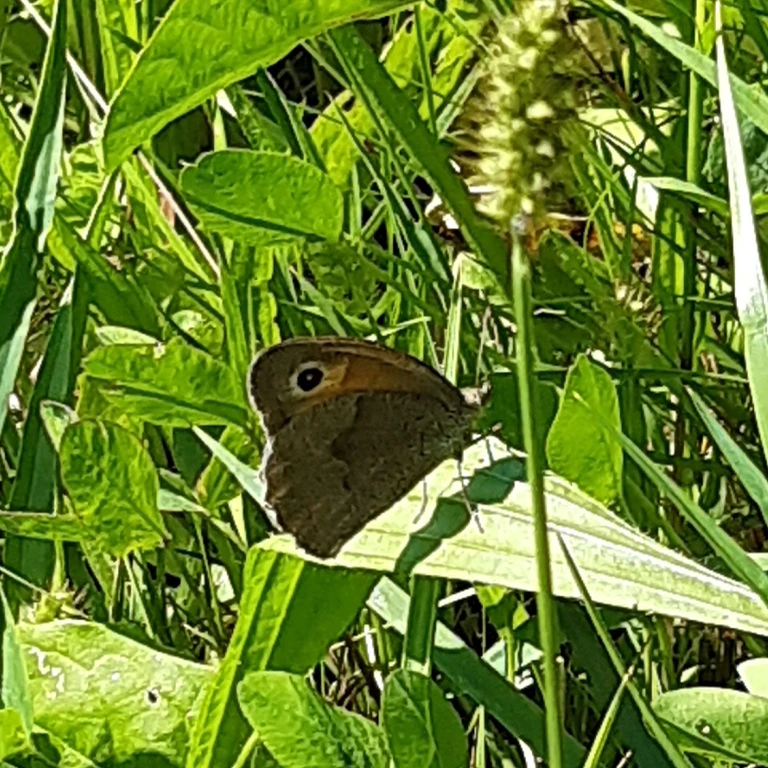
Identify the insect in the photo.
Maniola jurtina
